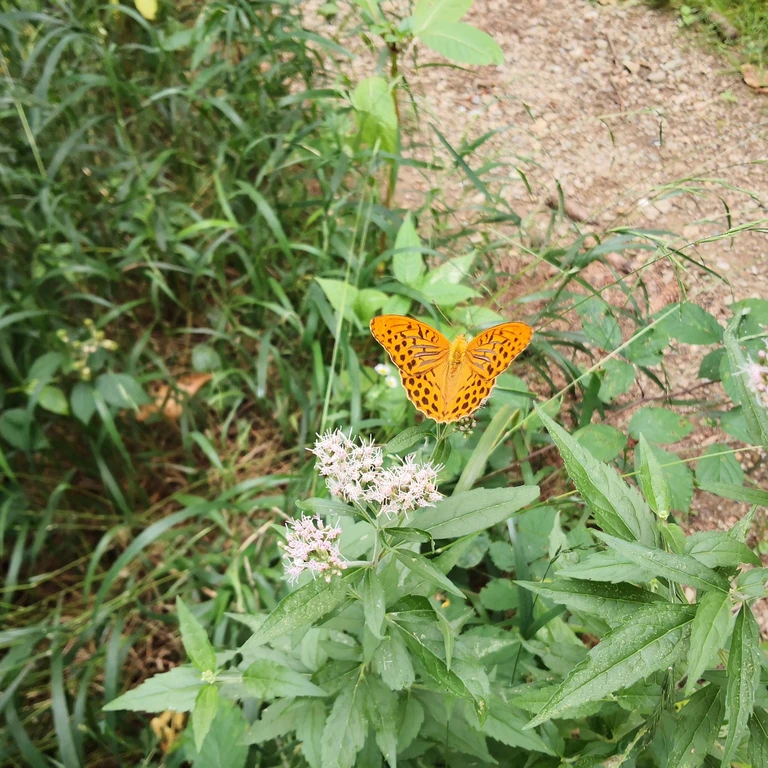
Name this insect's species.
Argynnis paphia
